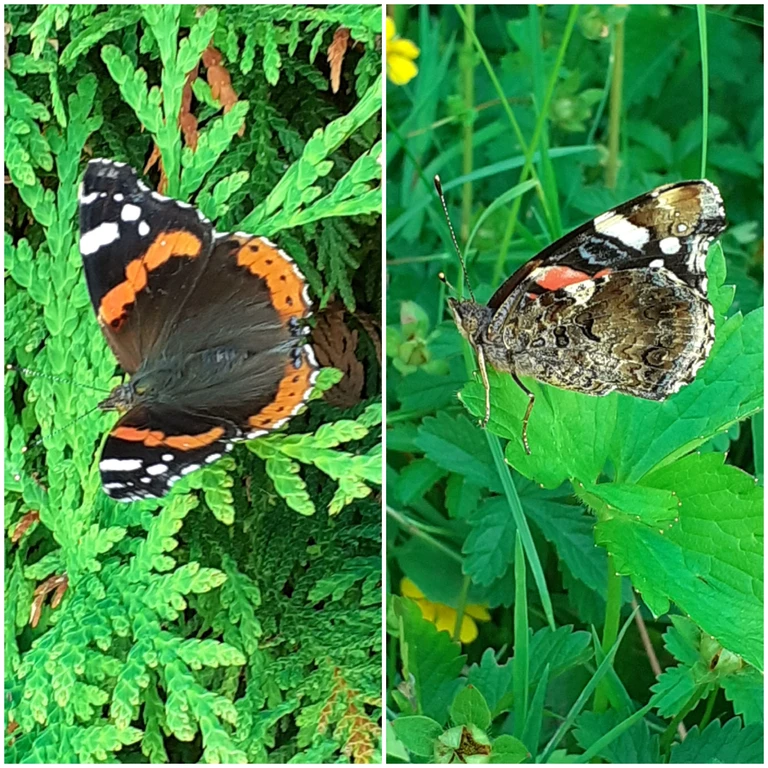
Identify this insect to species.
Vanessa atalanta
